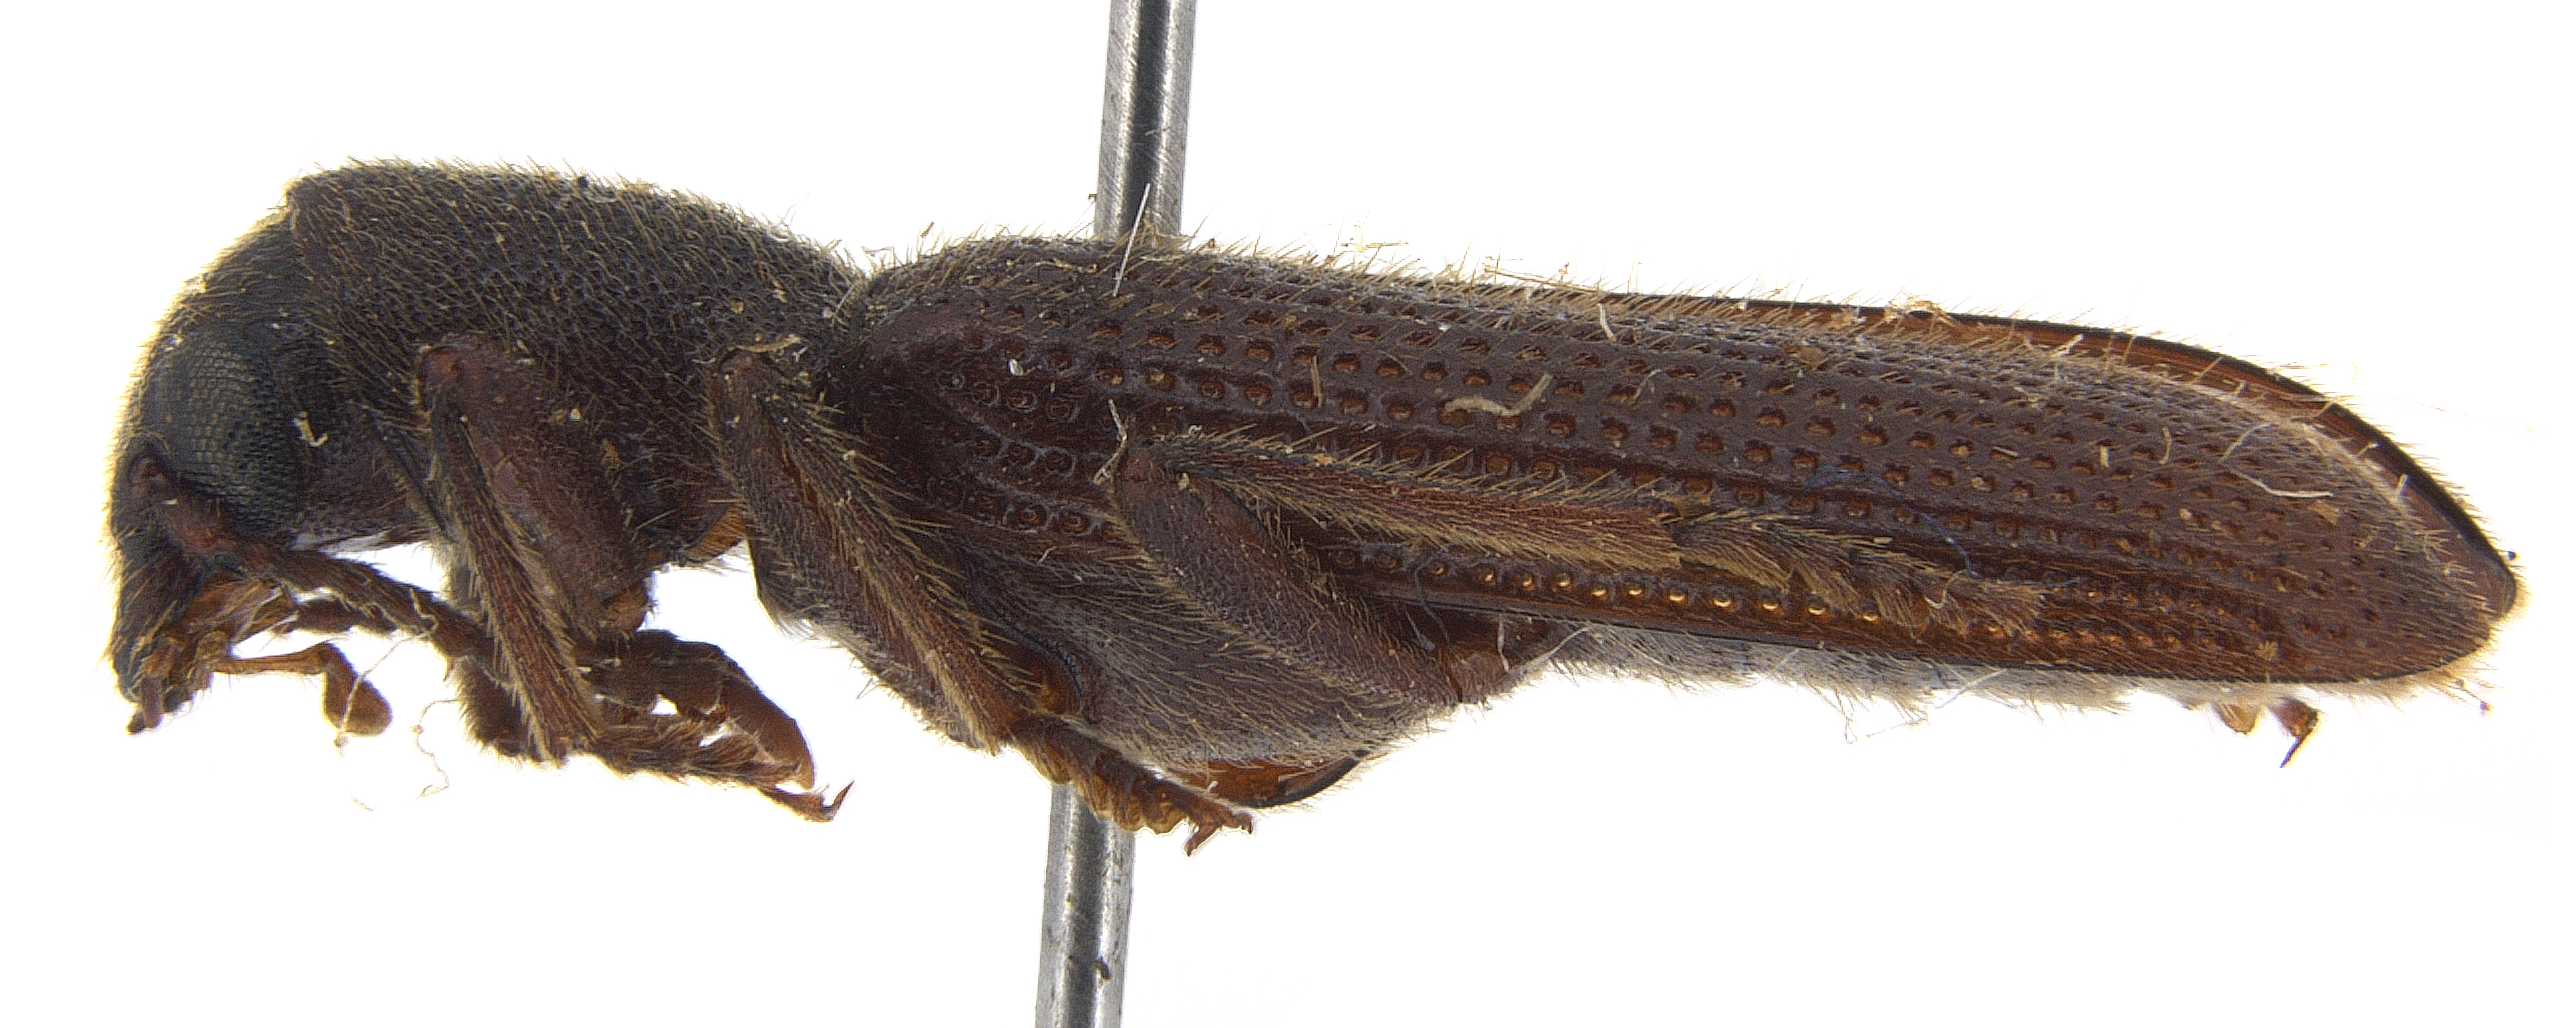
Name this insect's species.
Lecontella brunnea
